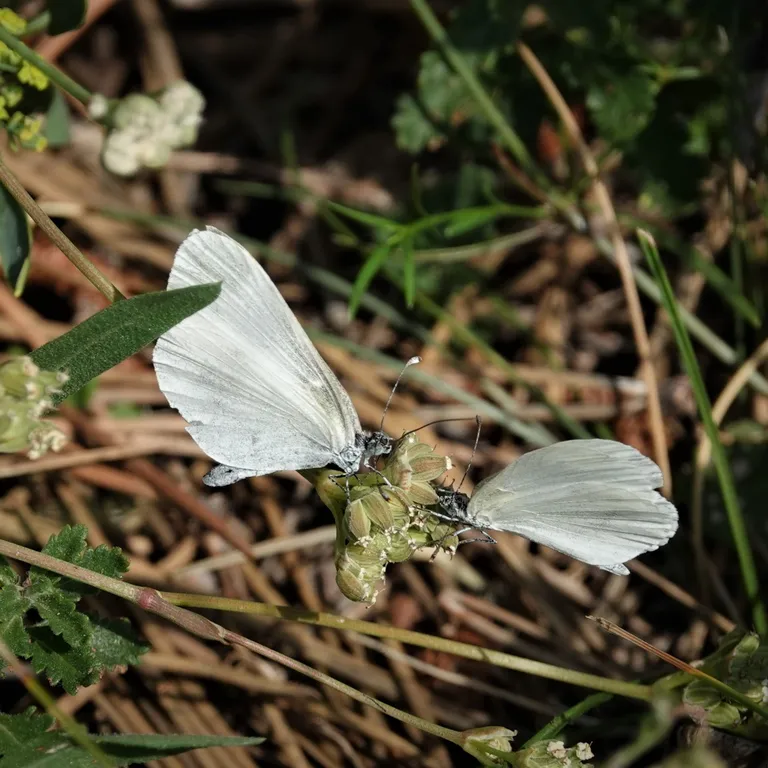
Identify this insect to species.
Leptidea sinapis/juvernica
